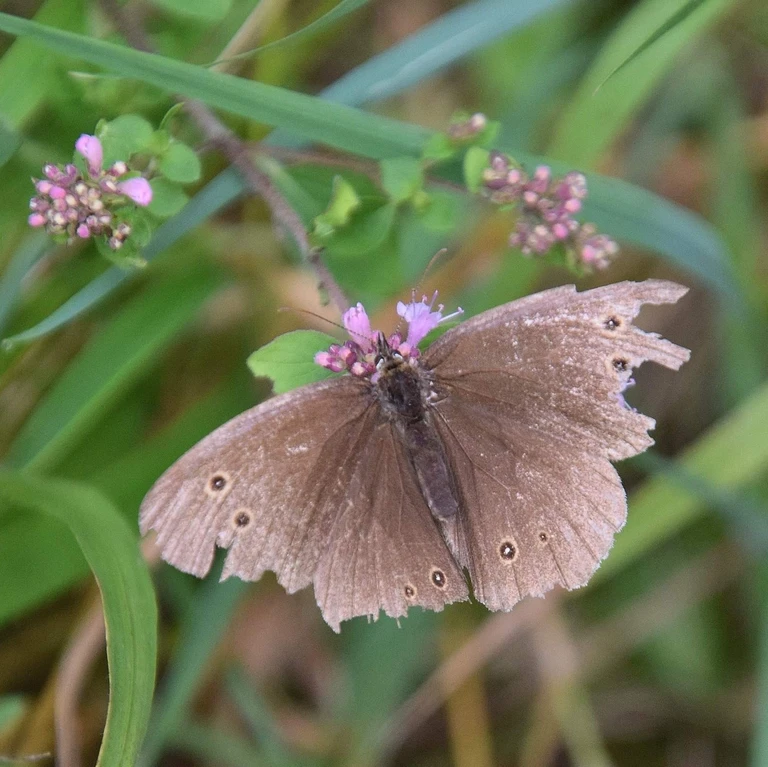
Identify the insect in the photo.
Aphantopus hyperantus
